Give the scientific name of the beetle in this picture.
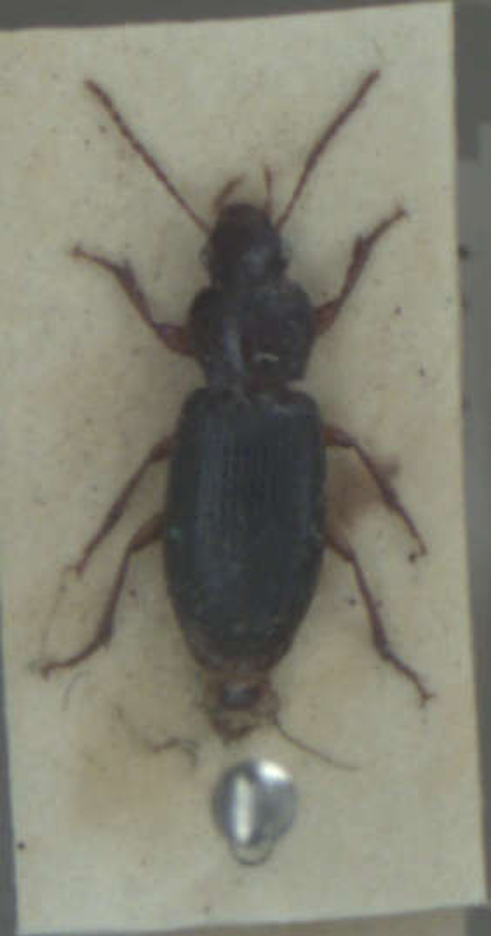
Ophonus rupicola
